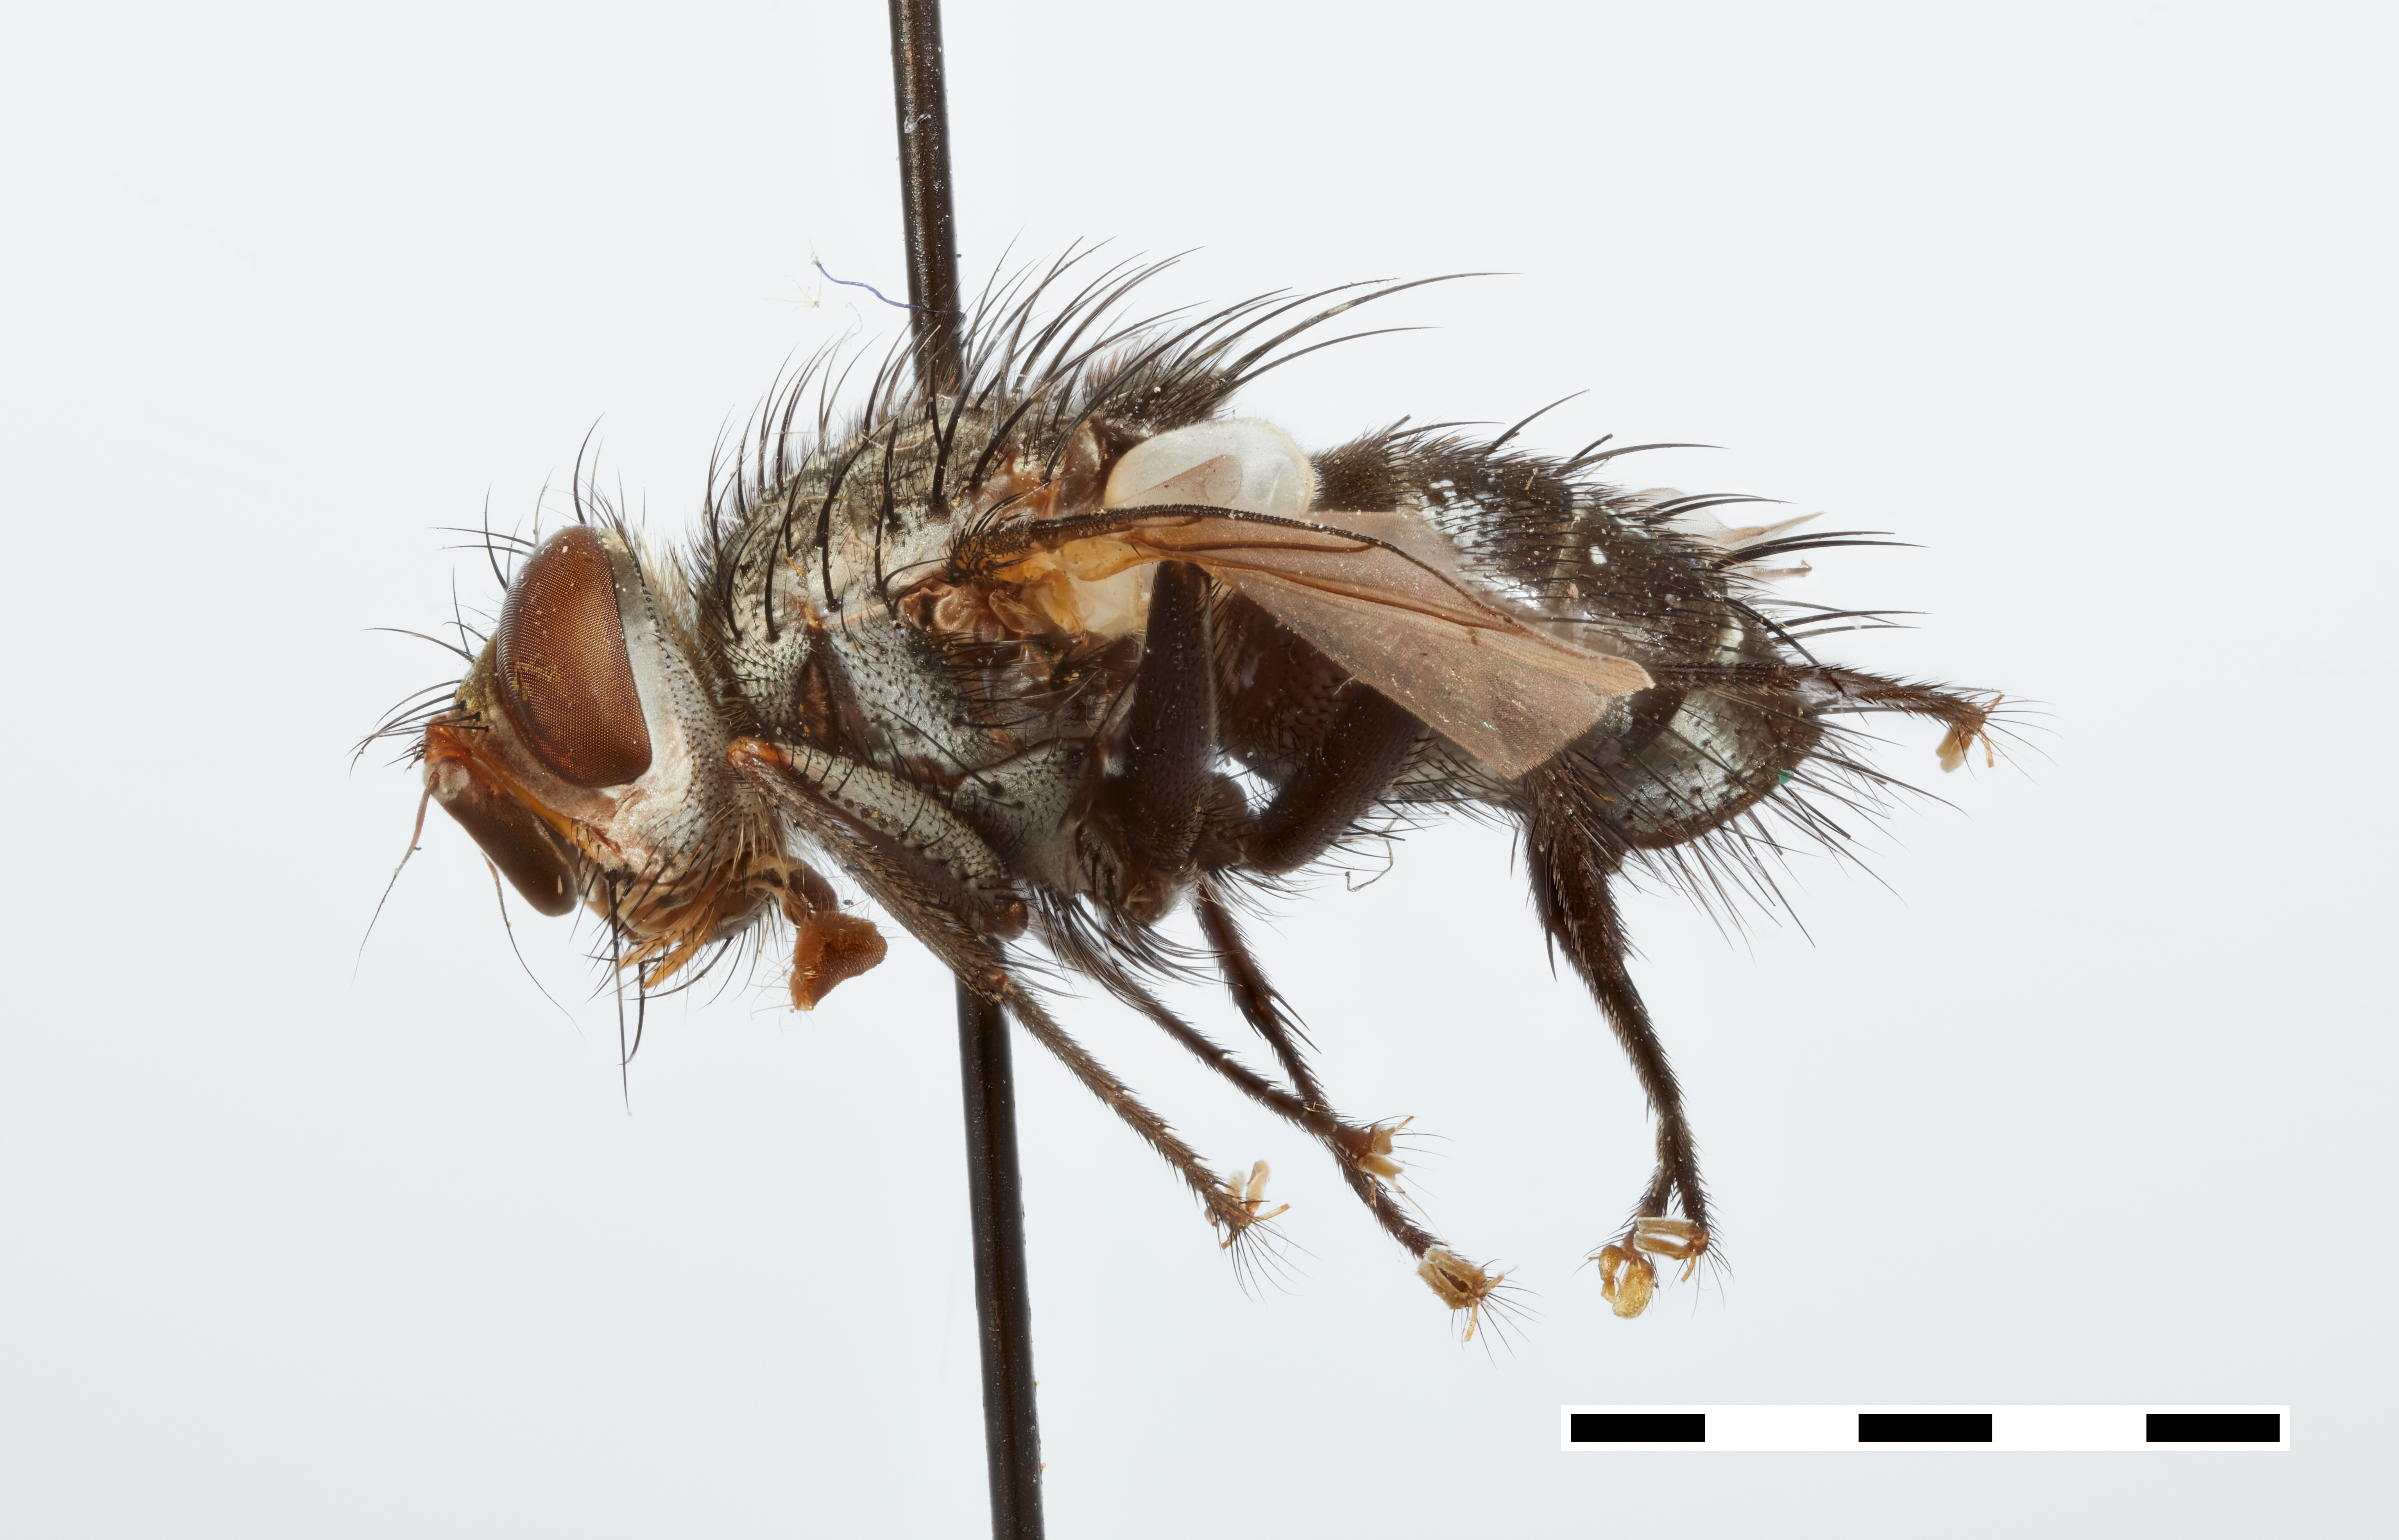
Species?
Masicera arator
